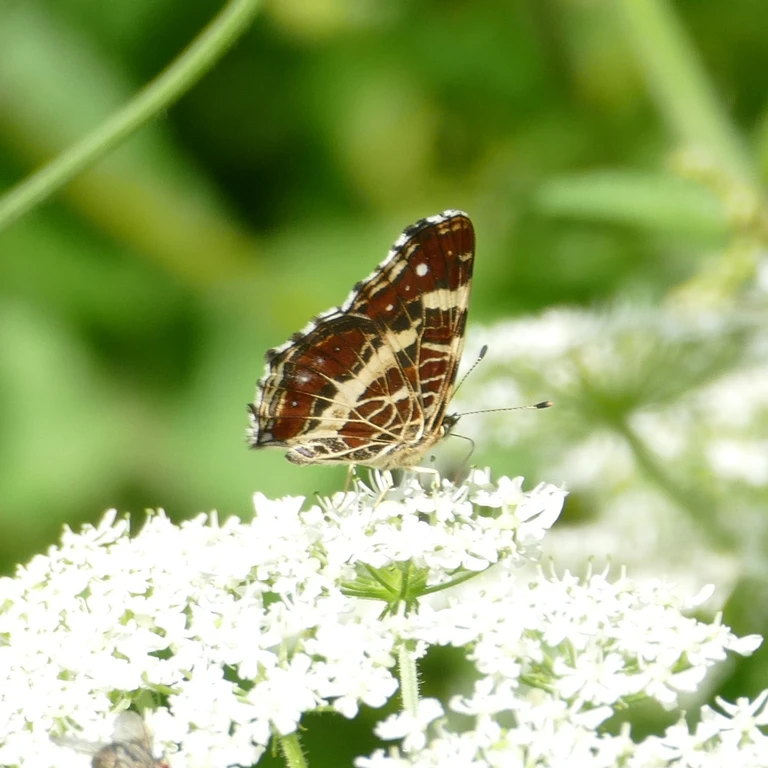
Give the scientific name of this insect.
Araschnia levana
